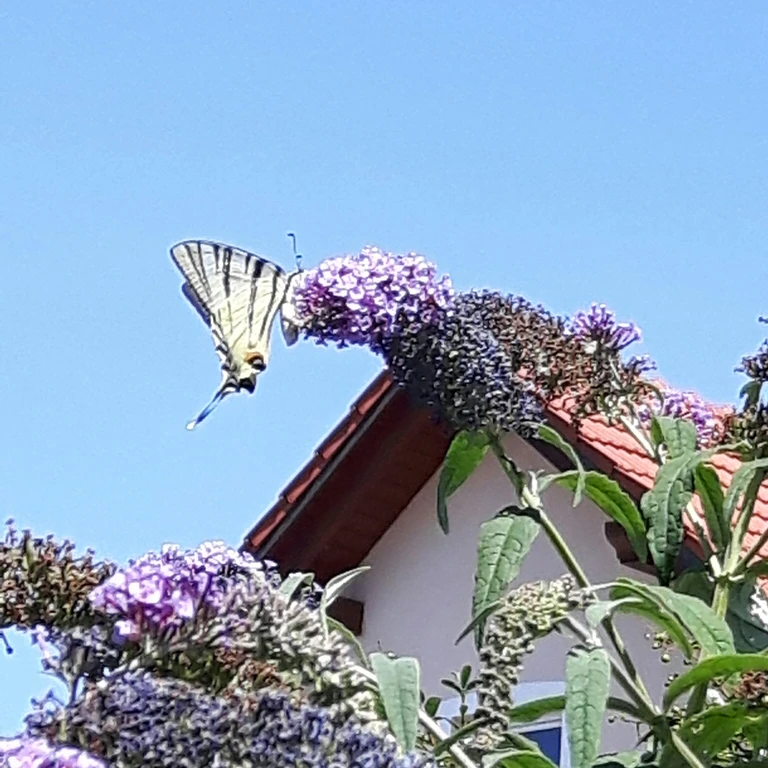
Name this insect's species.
Iphiclides podalirius
